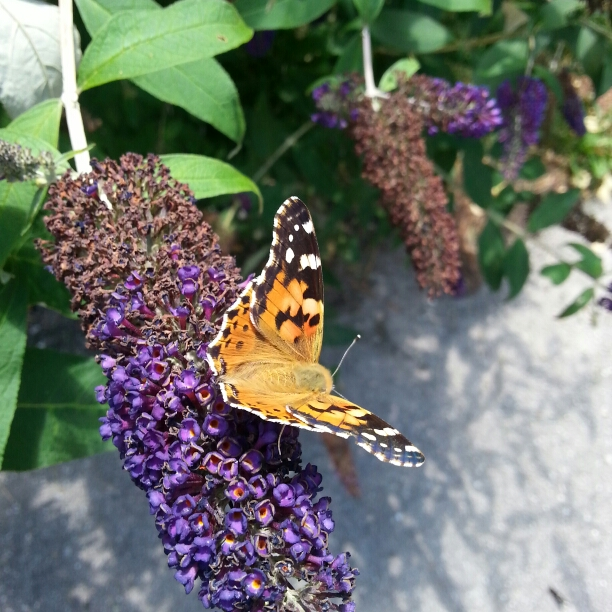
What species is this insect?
Vanessa cardui
